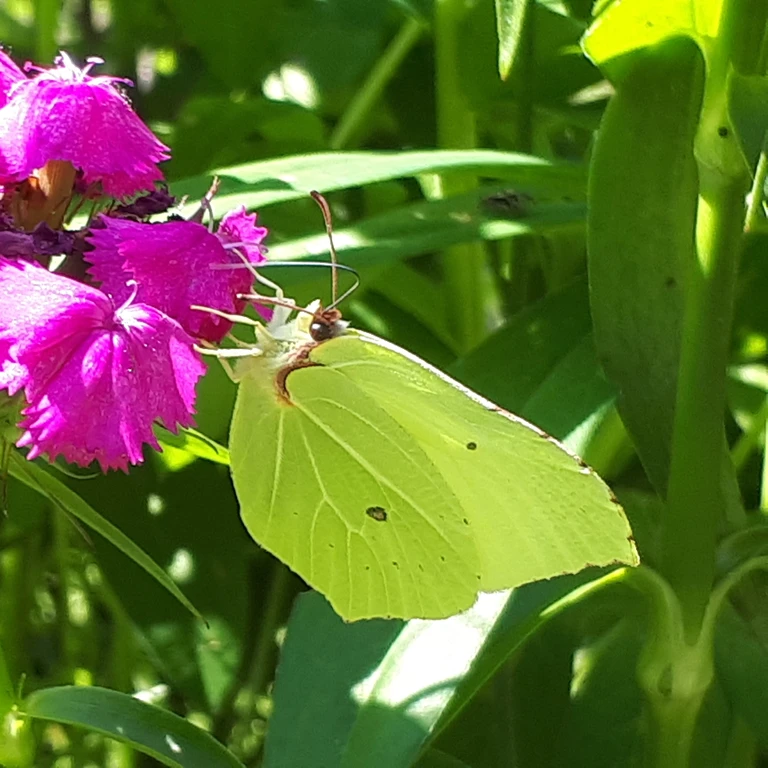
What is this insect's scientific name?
Gonepteryx rhamni
